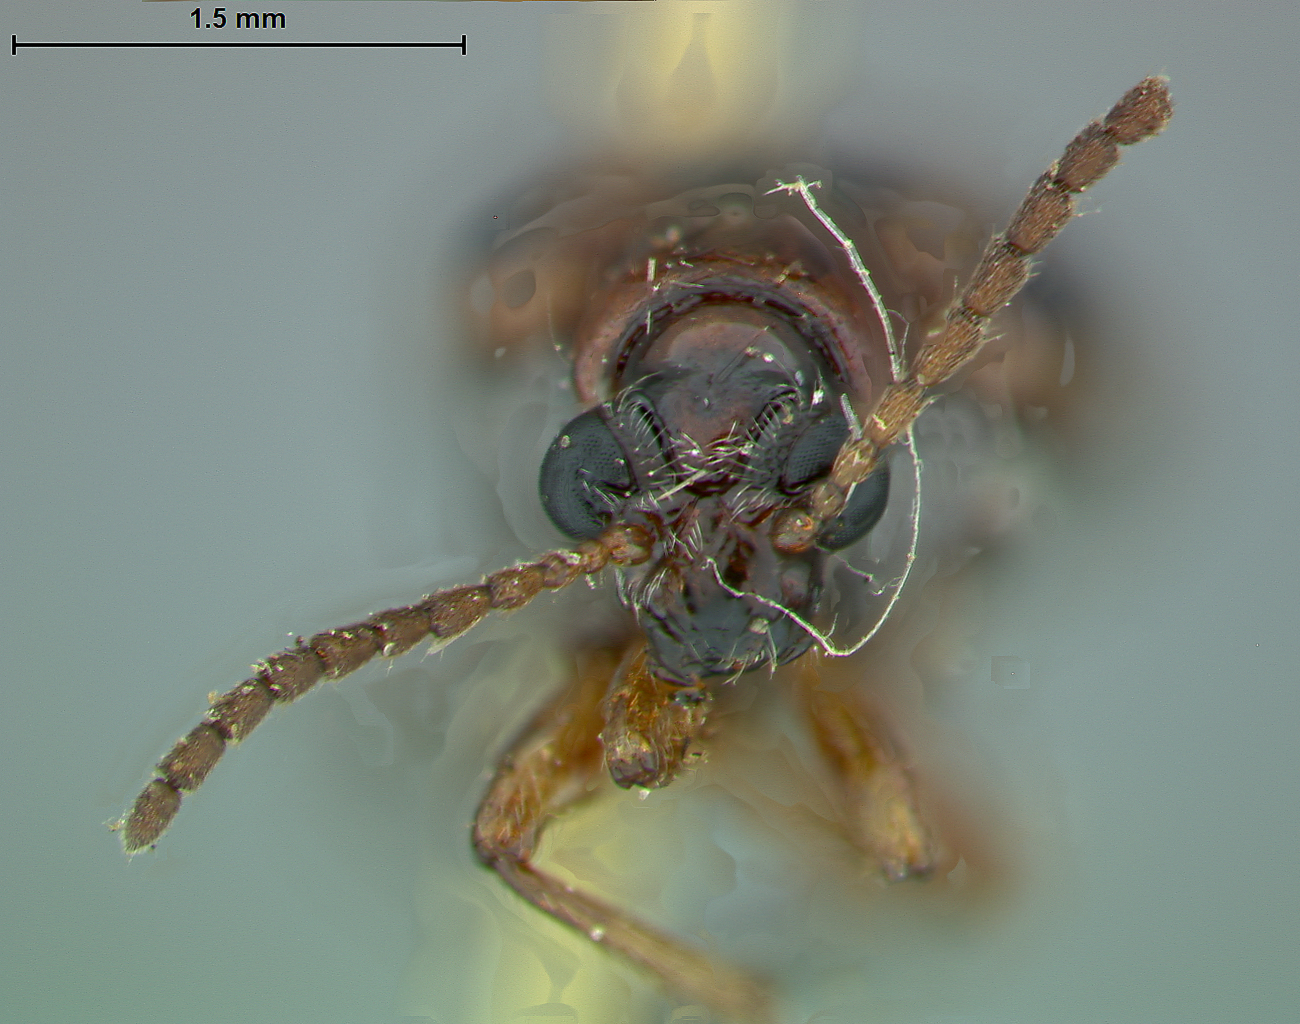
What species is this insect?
Lema lebioides
